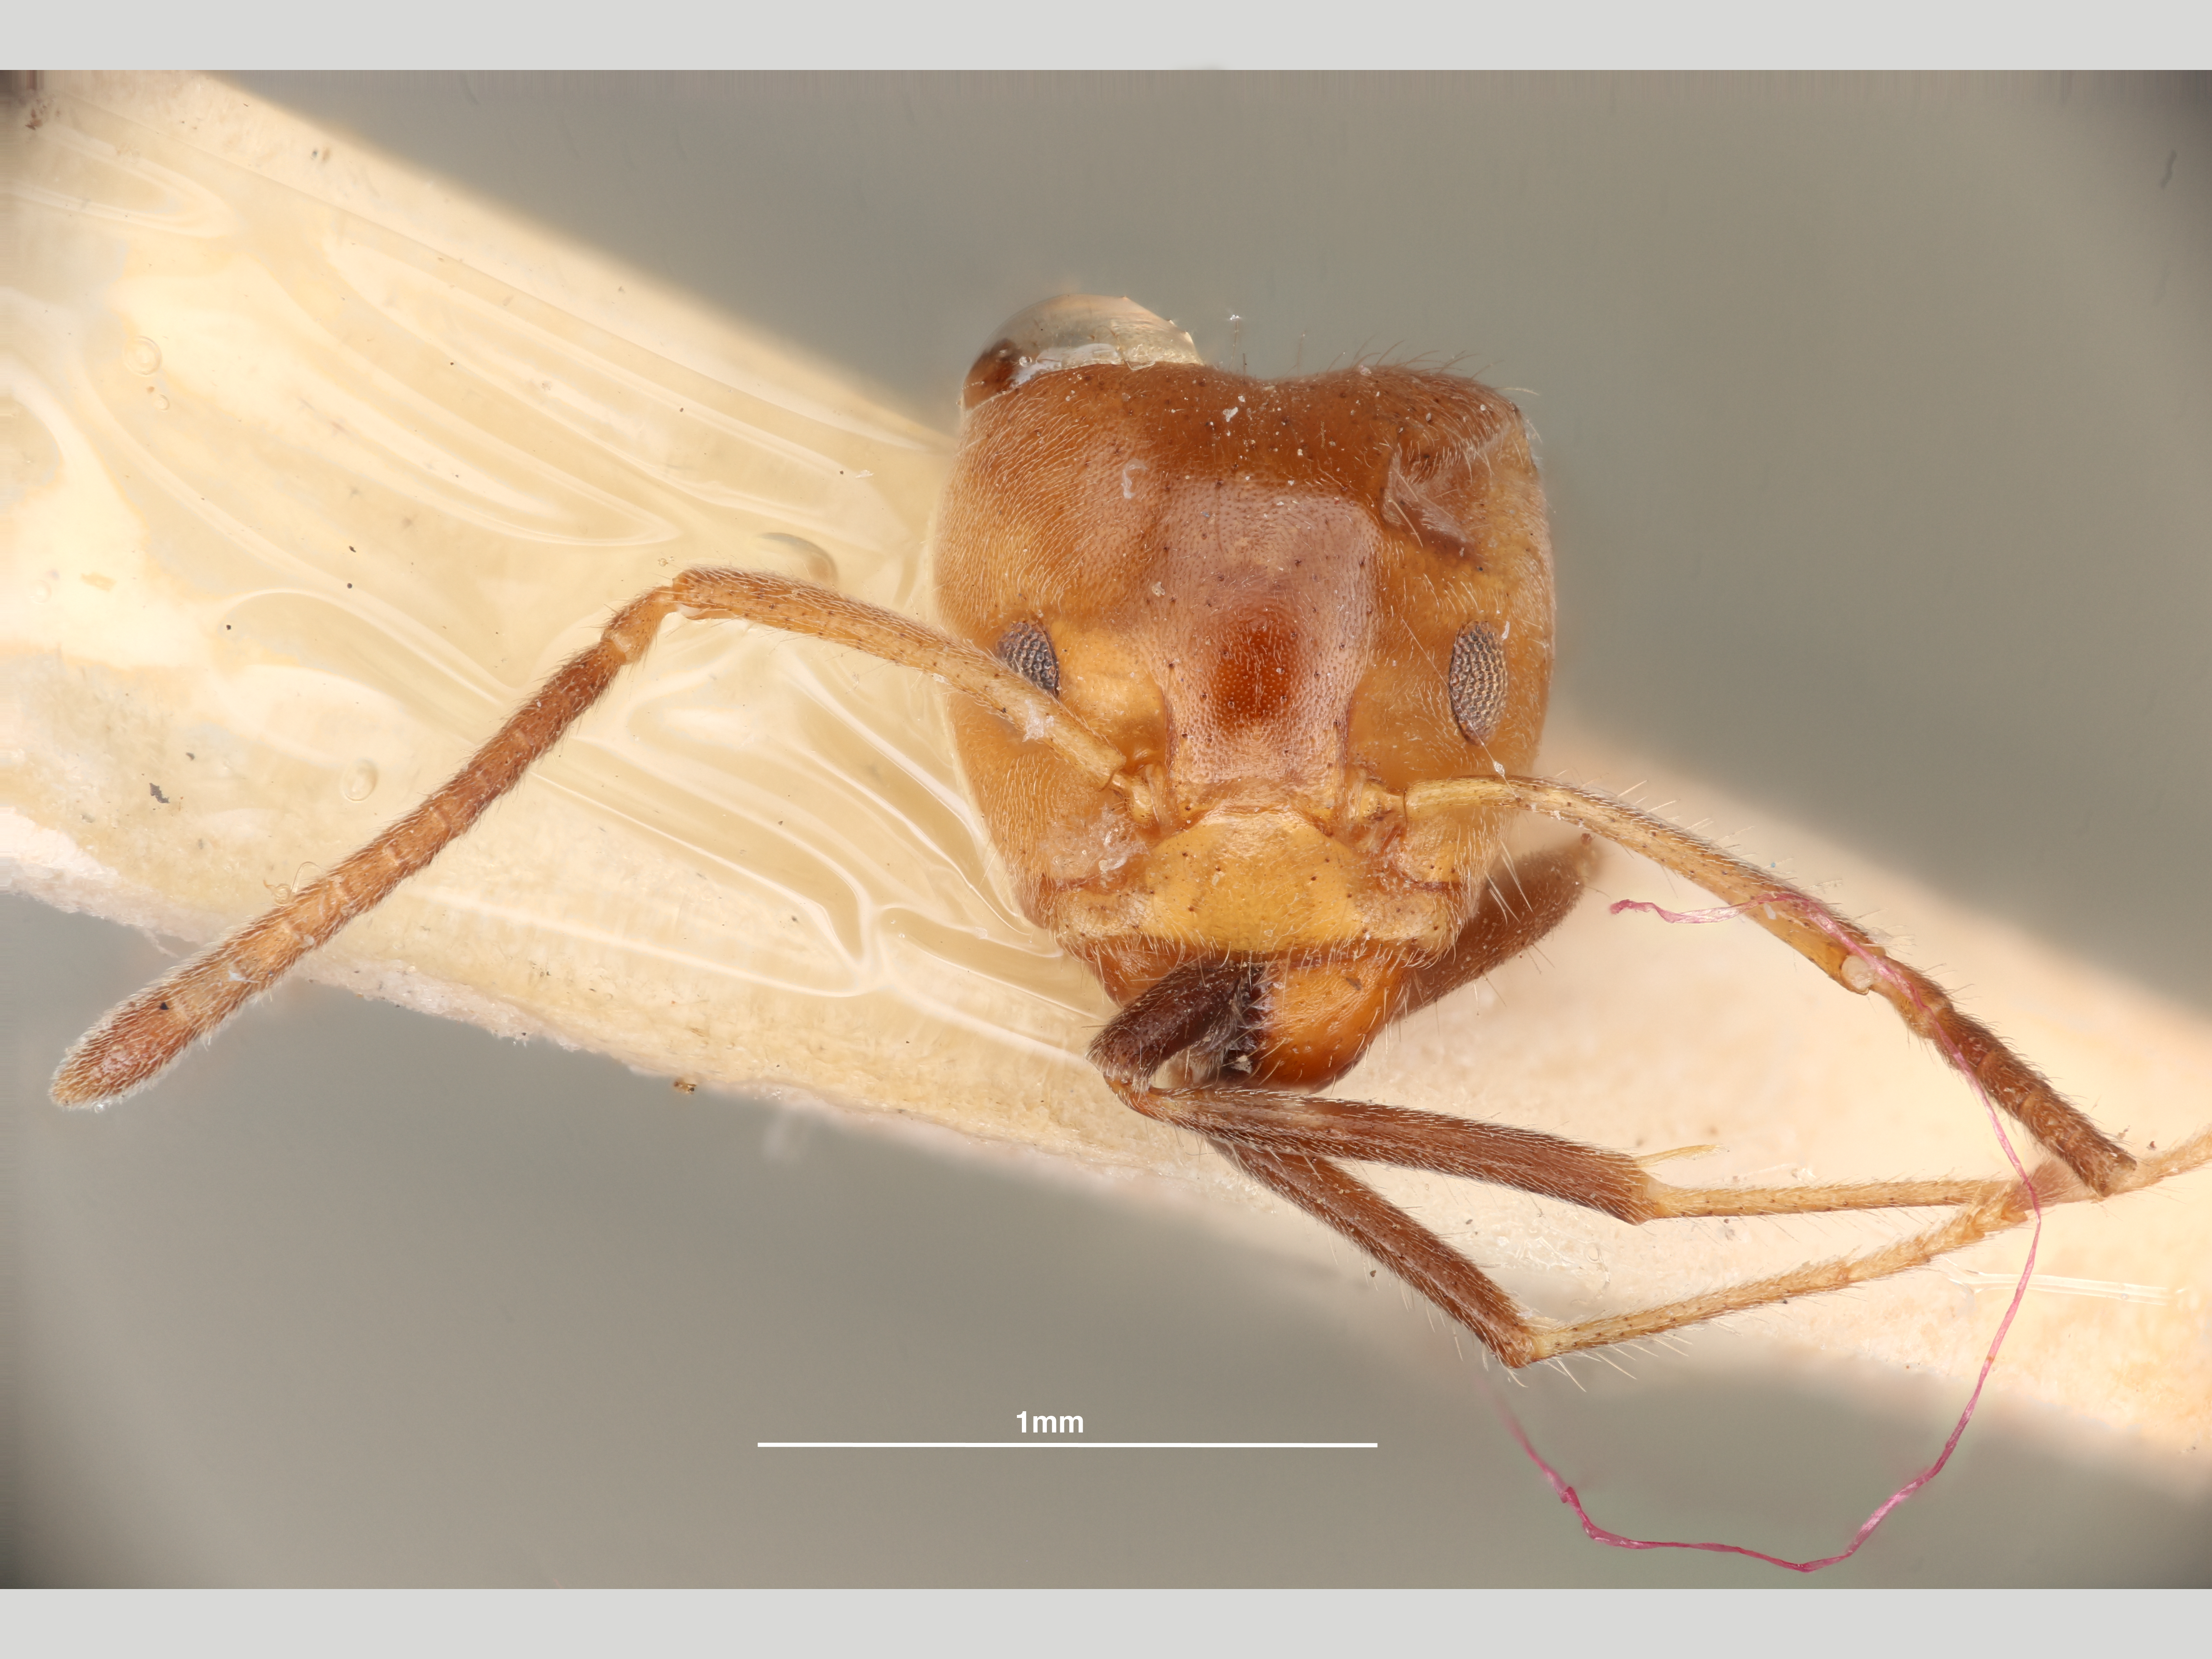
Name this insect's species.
Azteka coeruleipennis
